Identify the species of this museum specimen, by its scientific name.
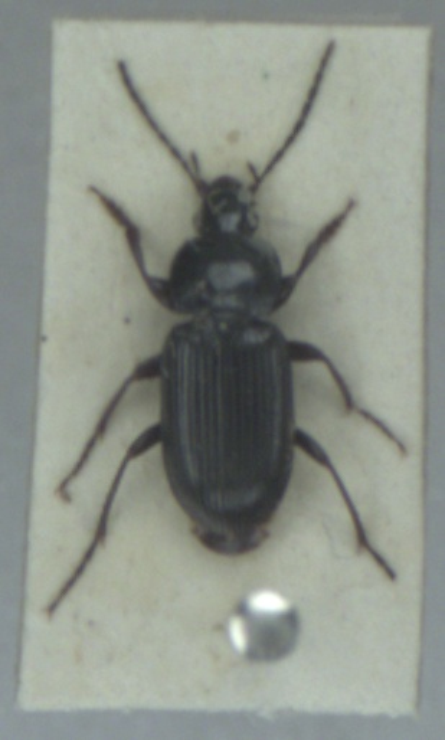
Pterostichus vernalis
